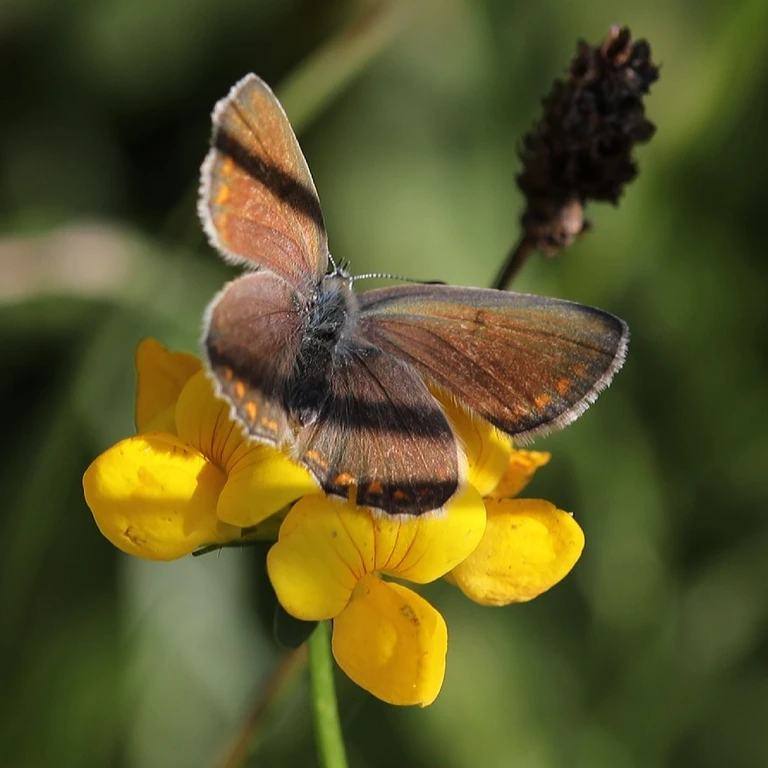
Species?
Polyommatus icarus
